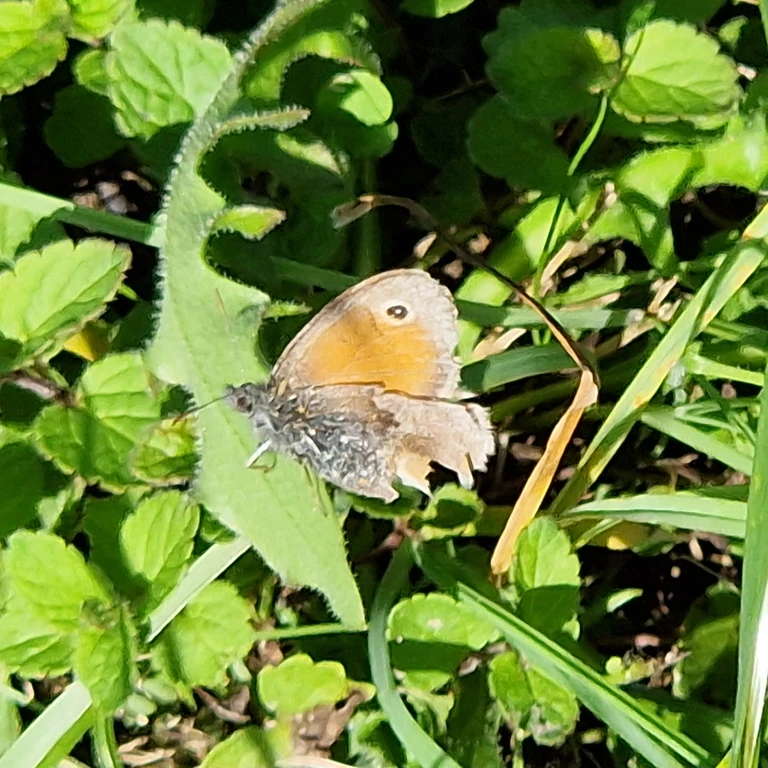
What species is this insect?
Coenonympha pamphilus
